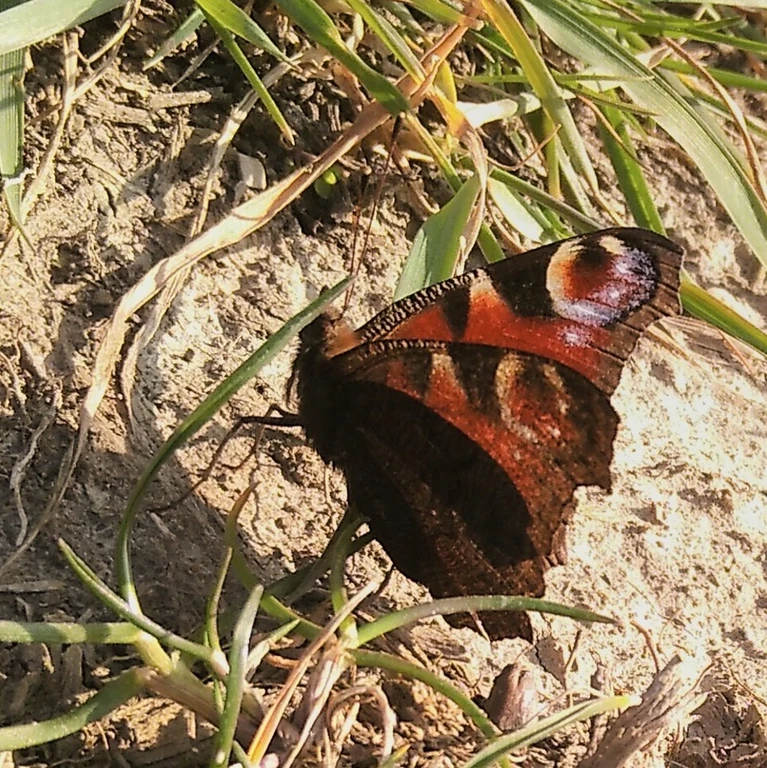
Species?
Aglais io
